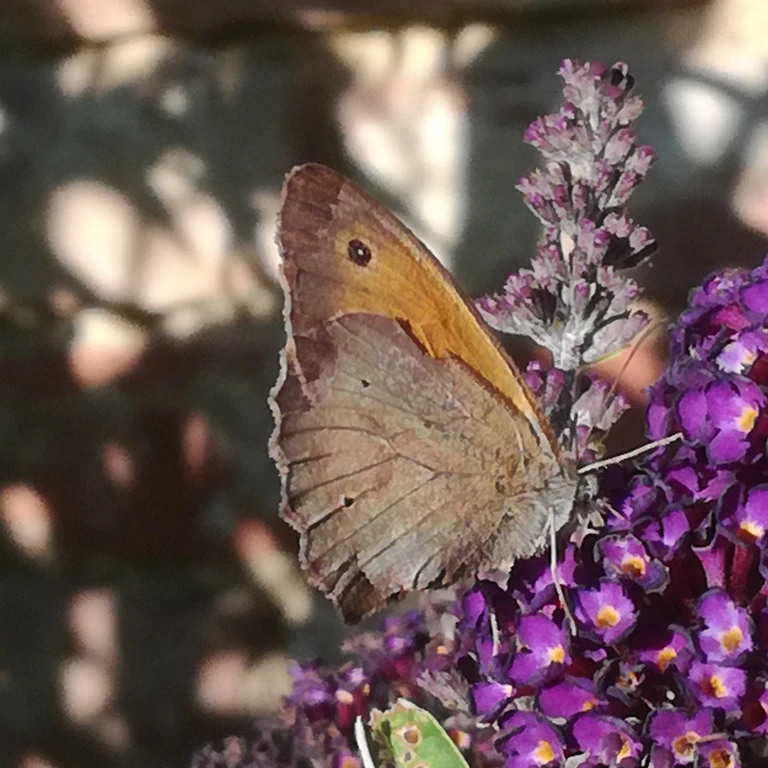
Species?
Maniola jurtina
